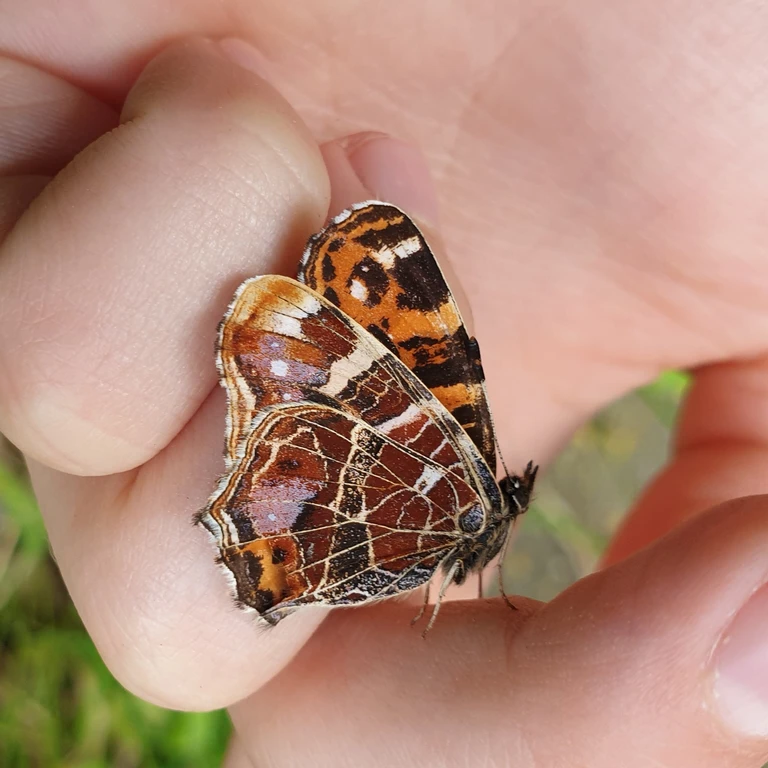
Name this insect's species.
Araschnia levana
